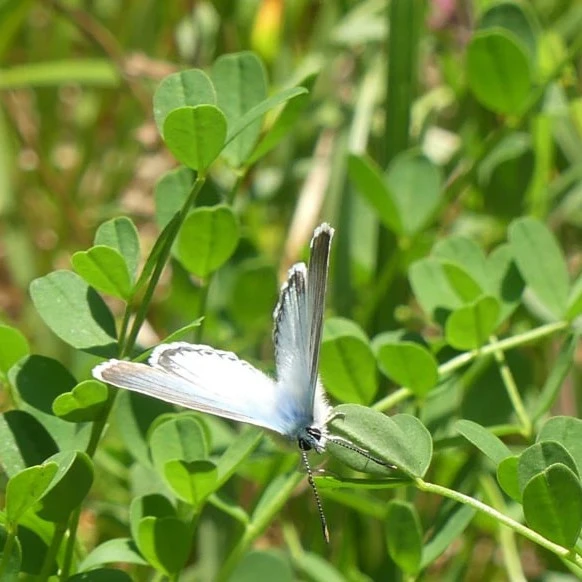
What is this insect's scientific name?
Lysandra coridon
